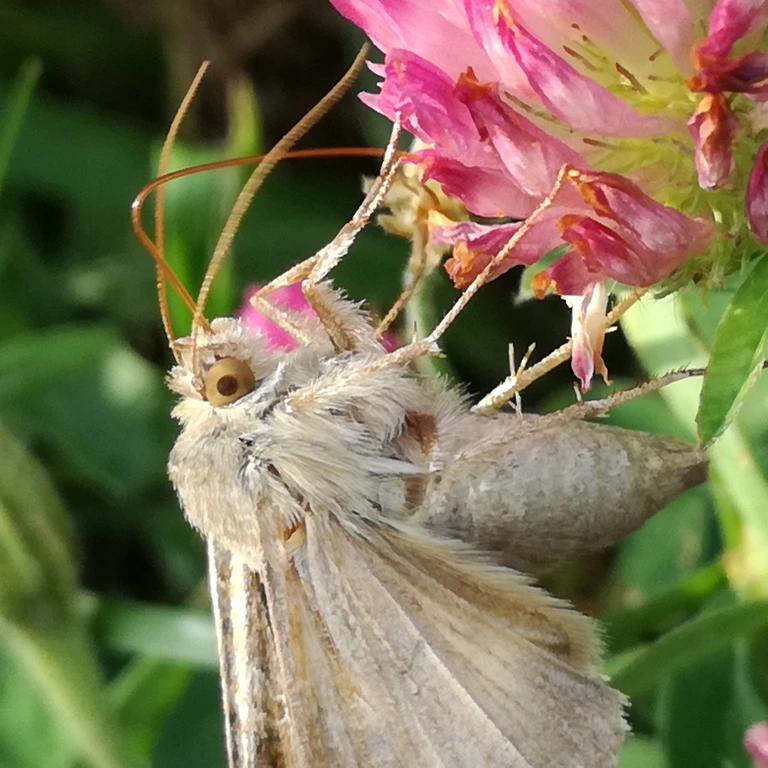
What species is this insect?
Autographa gamma
